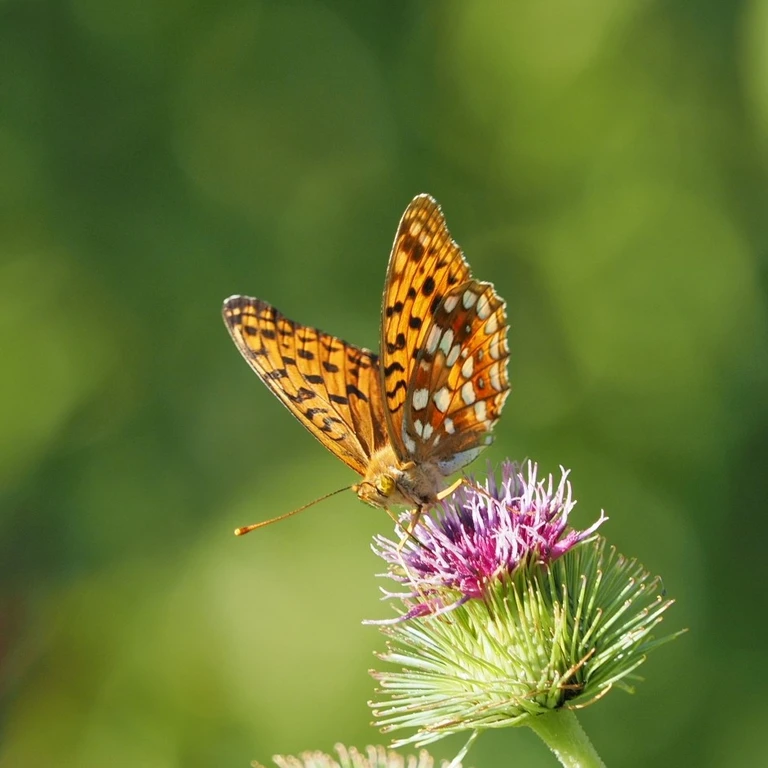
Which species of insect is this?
Fabriciana adippe
